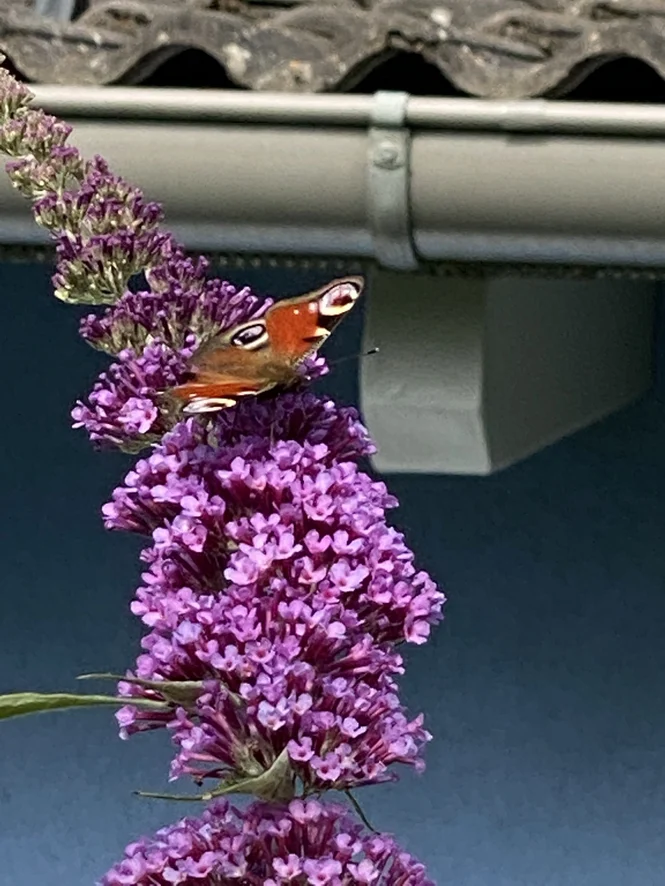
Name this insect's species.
Aglais io
